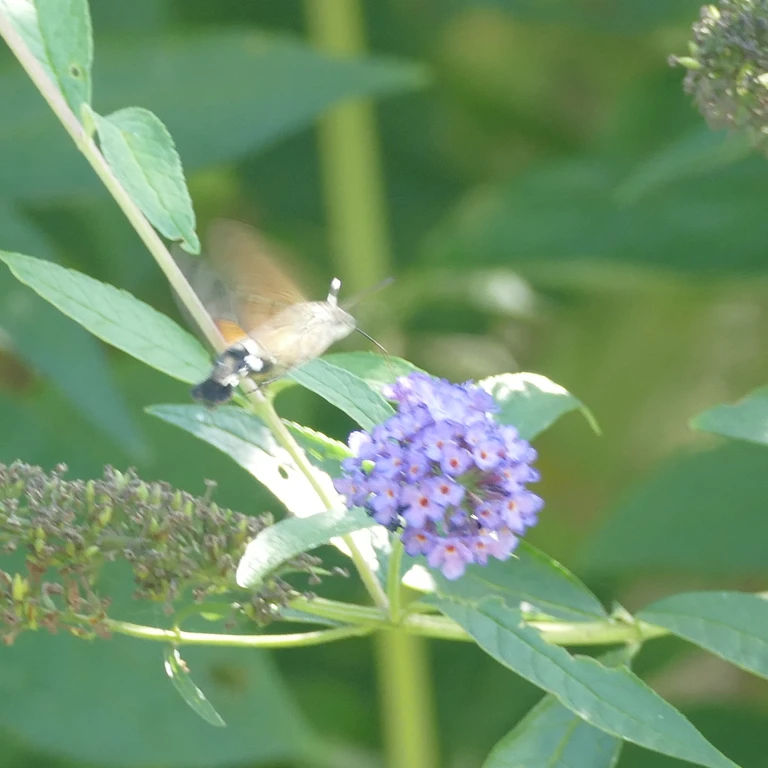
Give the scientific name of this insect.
Macroglossum stellatarum
